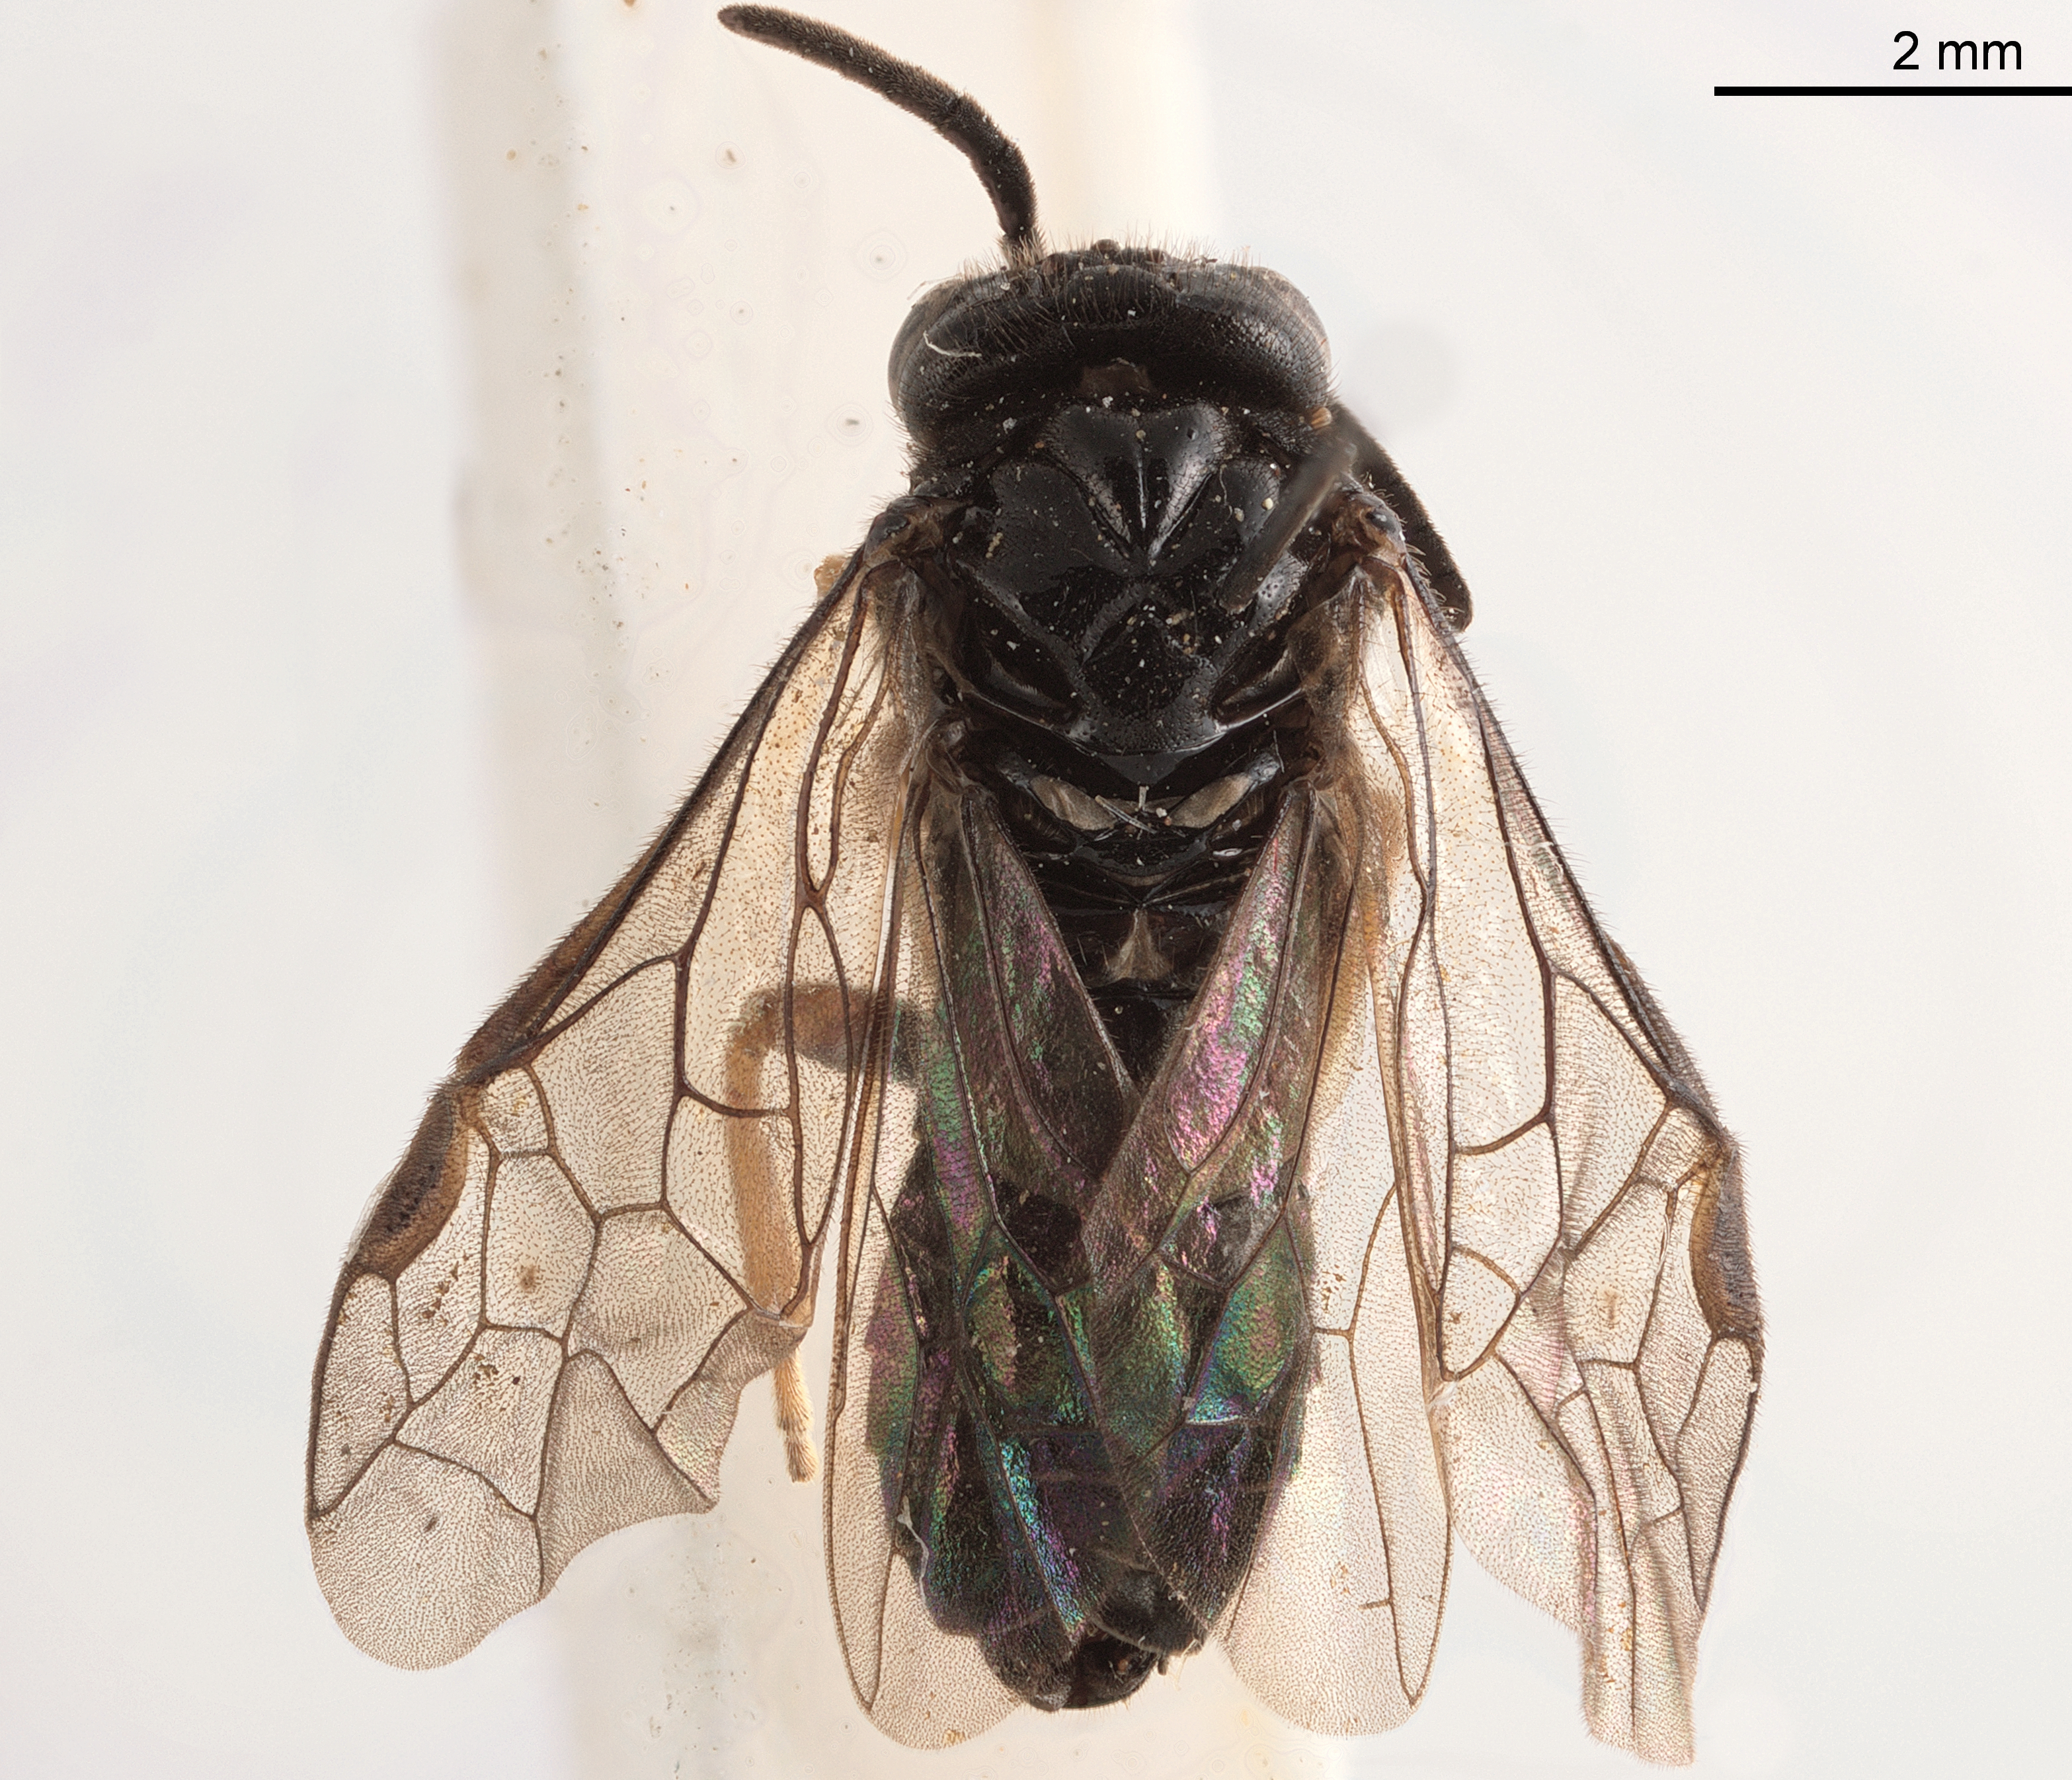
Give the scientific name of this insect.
Selandriopsis tenebrosa
